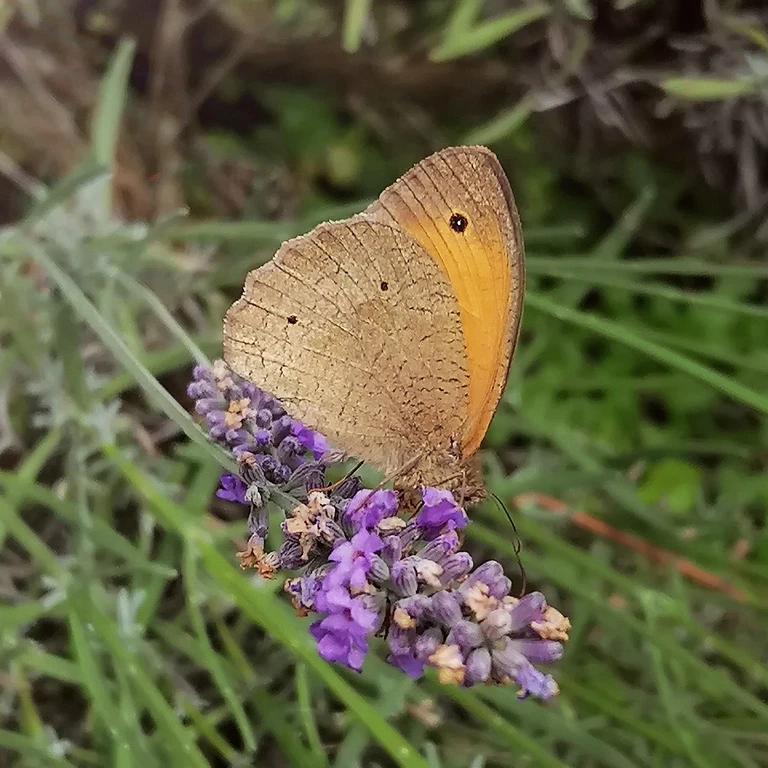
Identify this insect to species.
Maniola jurtina
